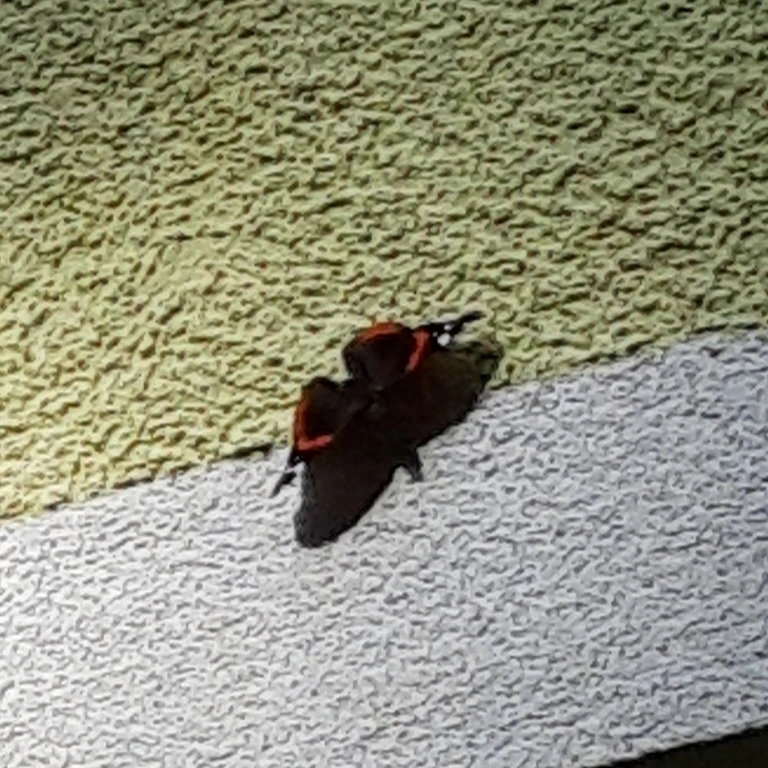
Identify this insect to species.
Vanessa atalanta
